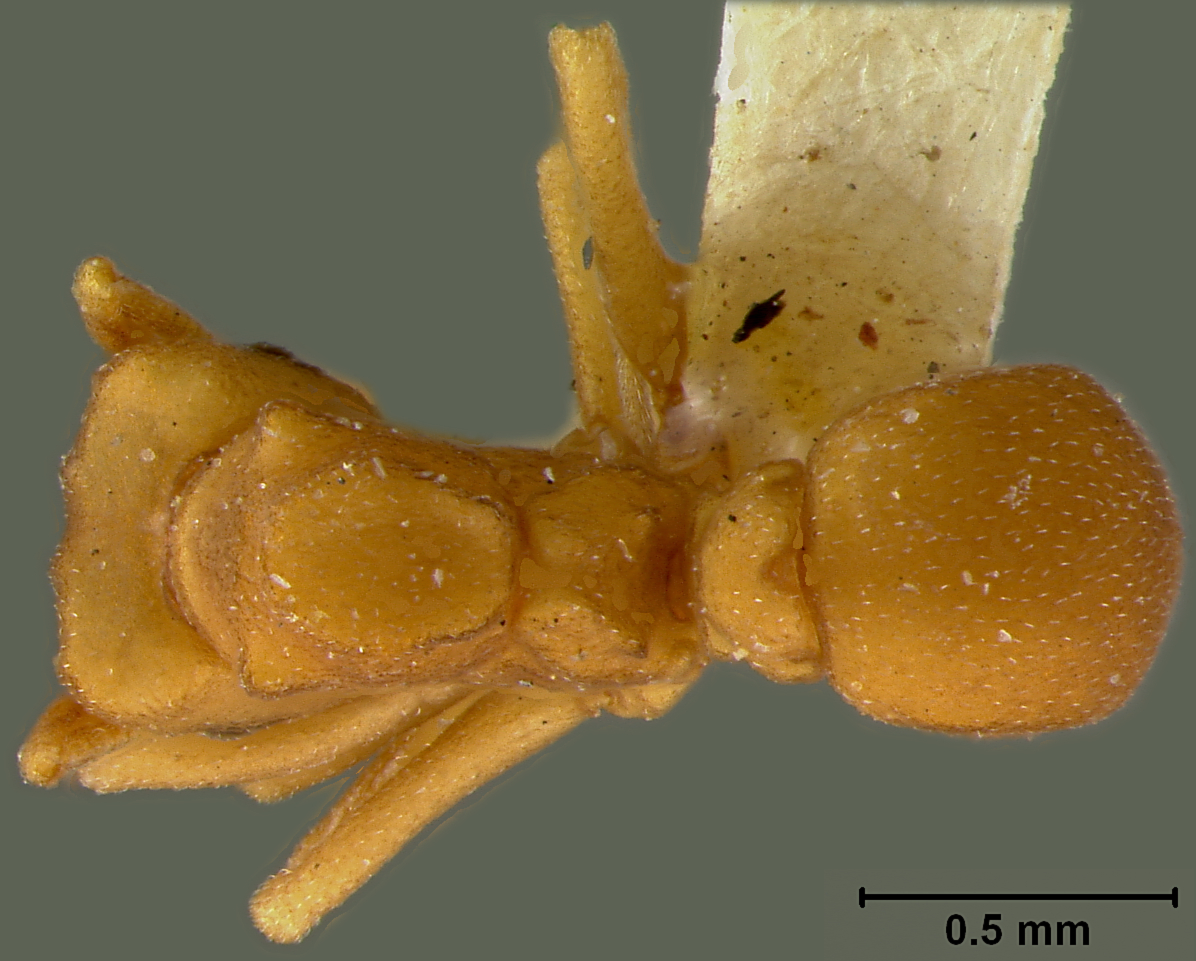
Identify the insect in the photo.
Cyphomyrmex flavidus
